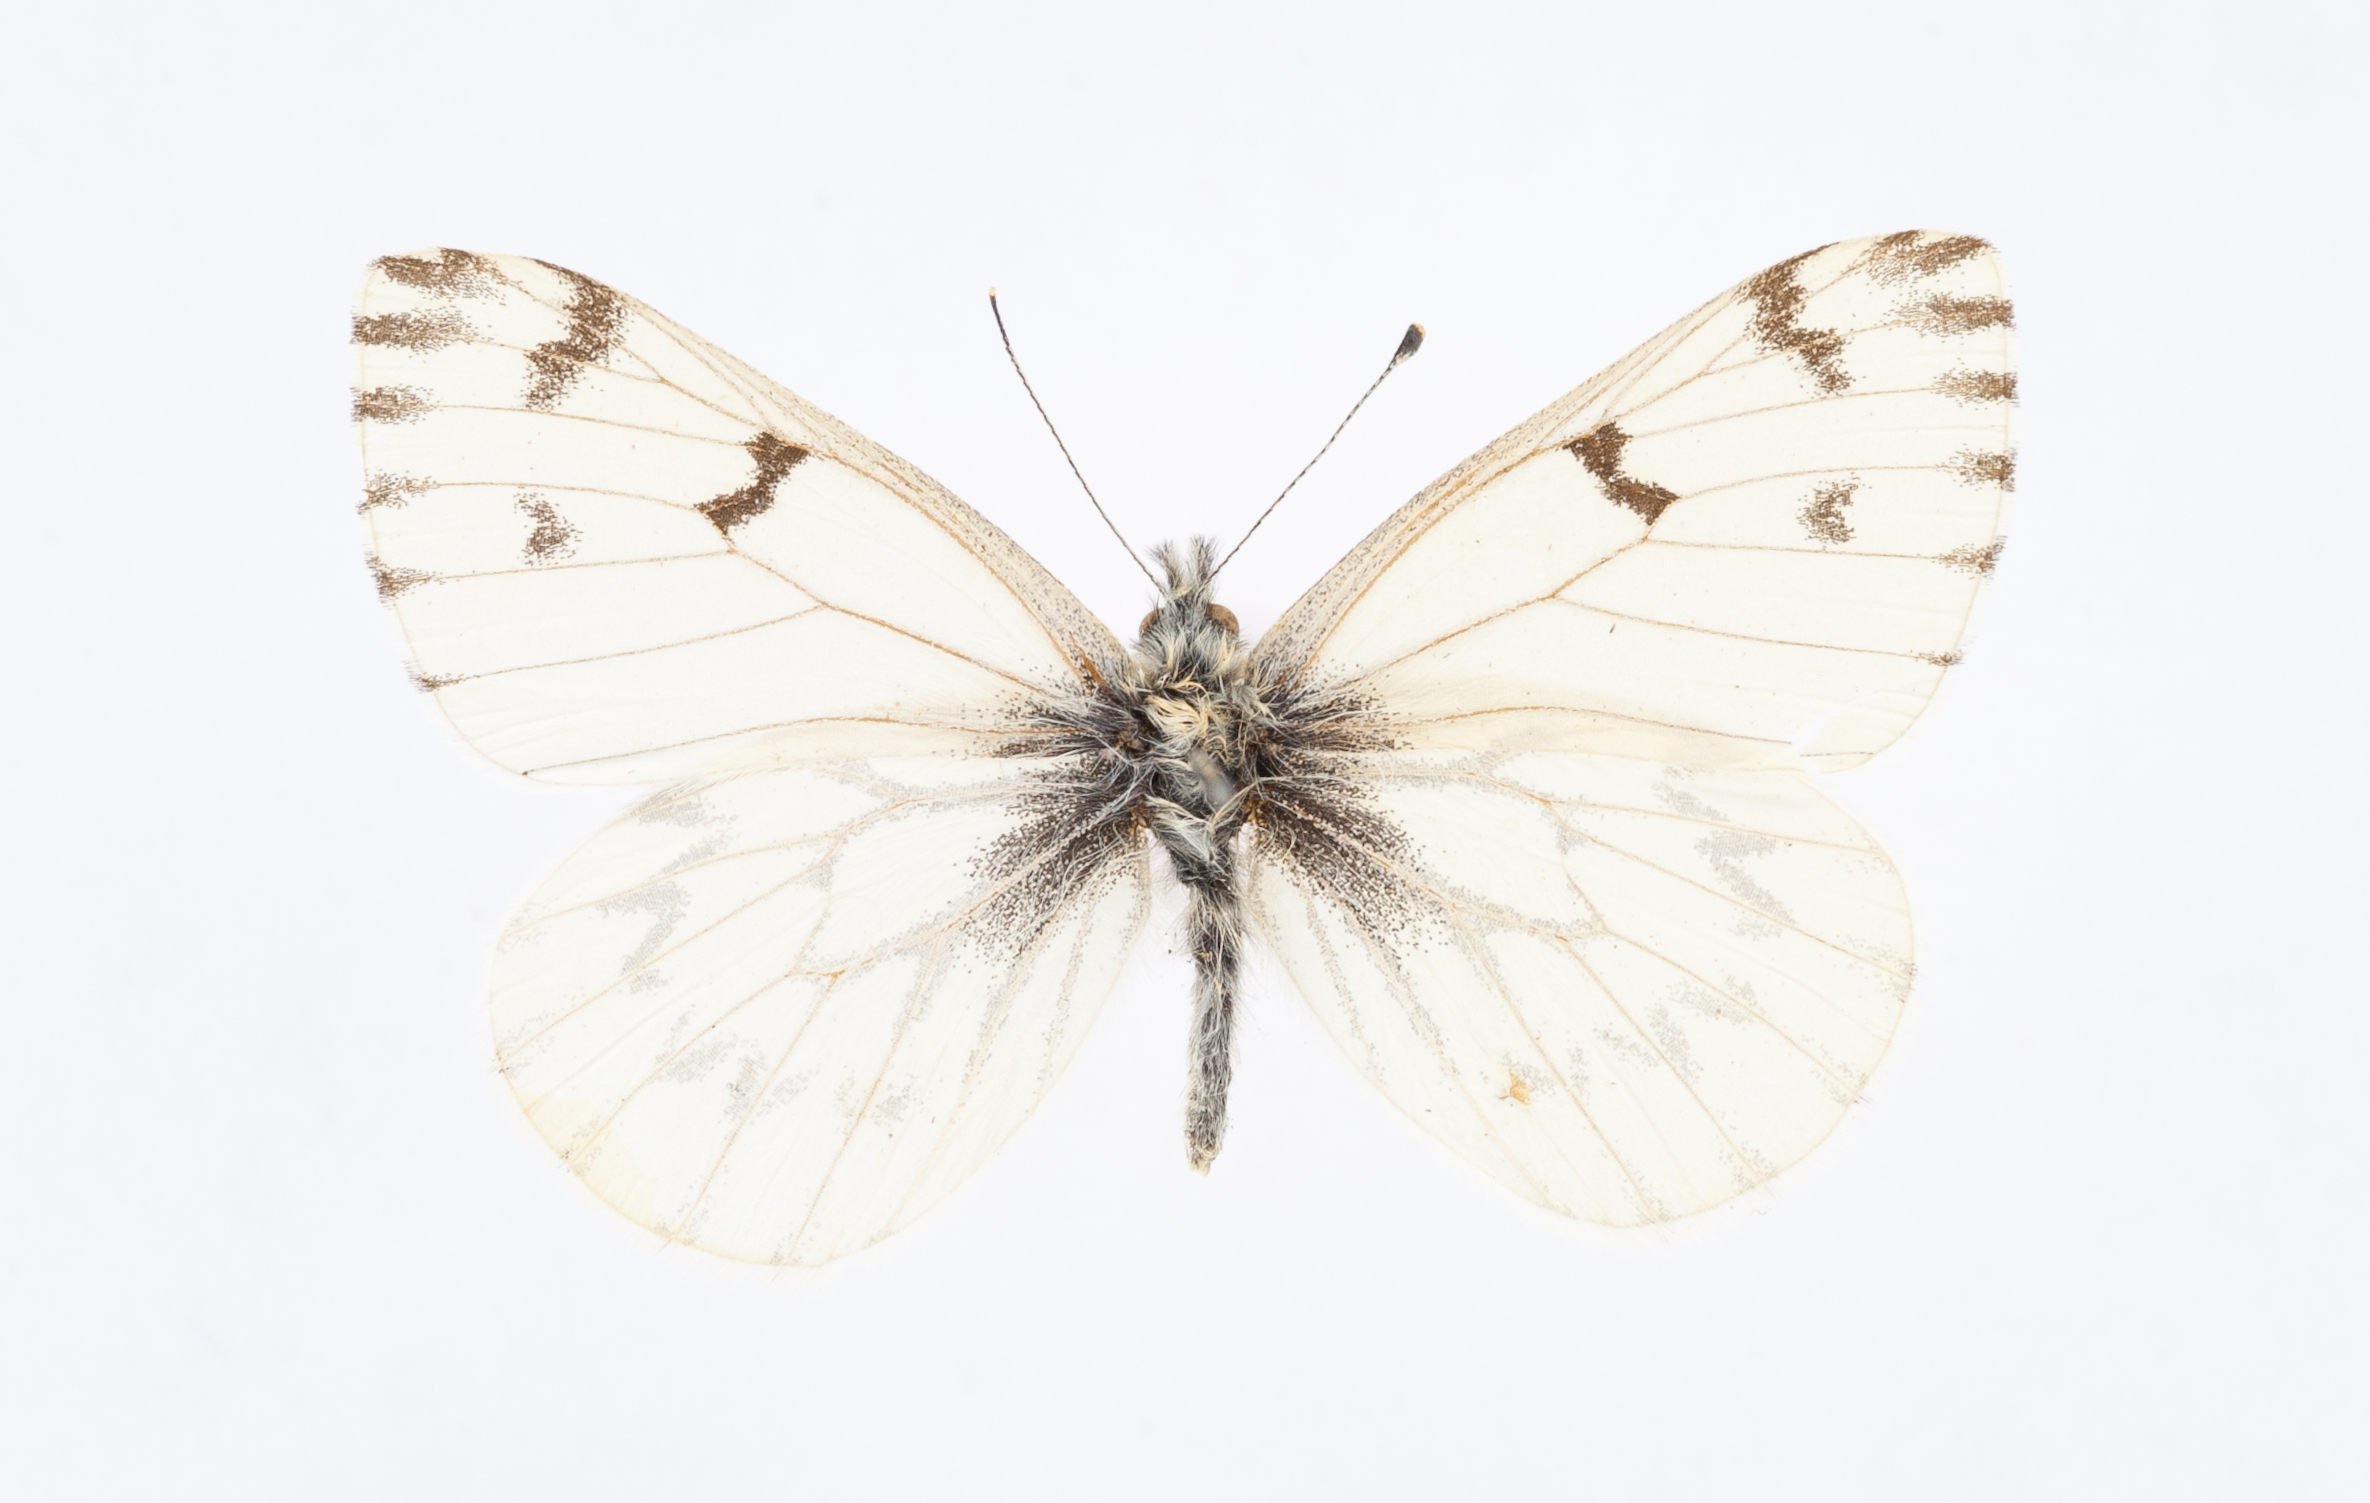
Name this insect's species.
Pieris sisymbrii (also Ascia sisymbrii)
